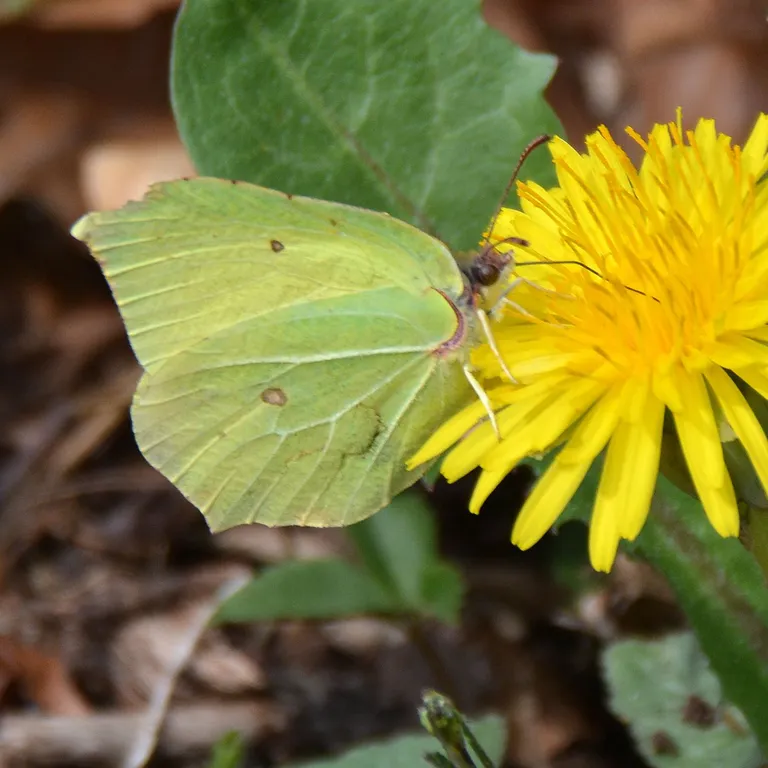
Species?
Gonepteryx rhamni
